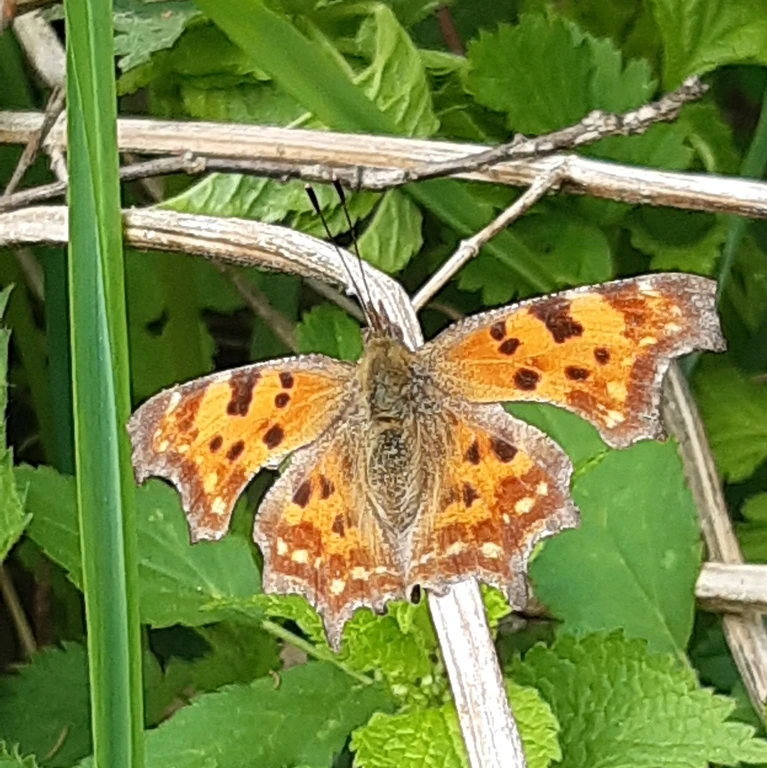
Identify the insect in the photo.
Polygonia c-album
